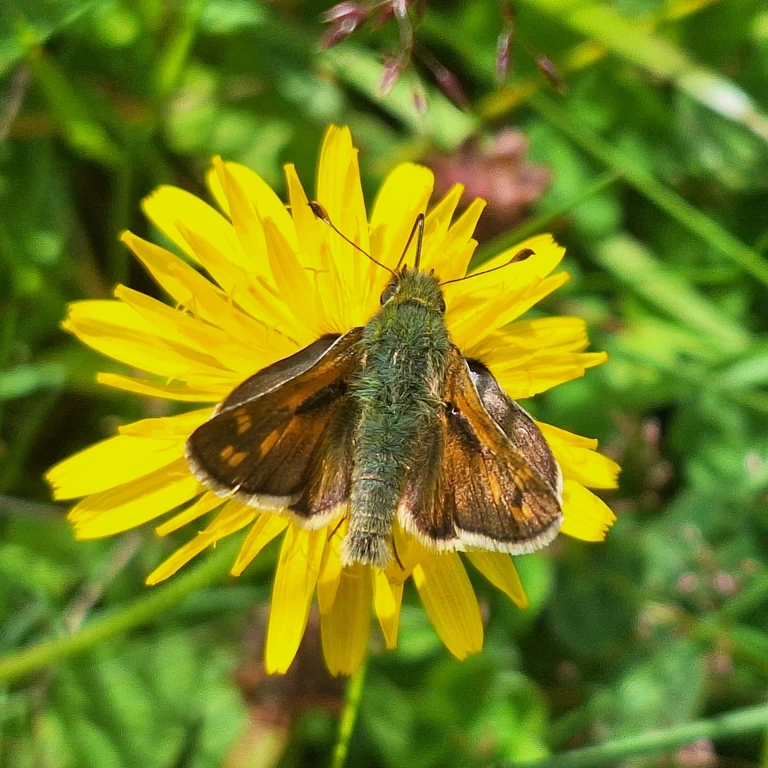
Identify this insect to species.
Hesperia comma
